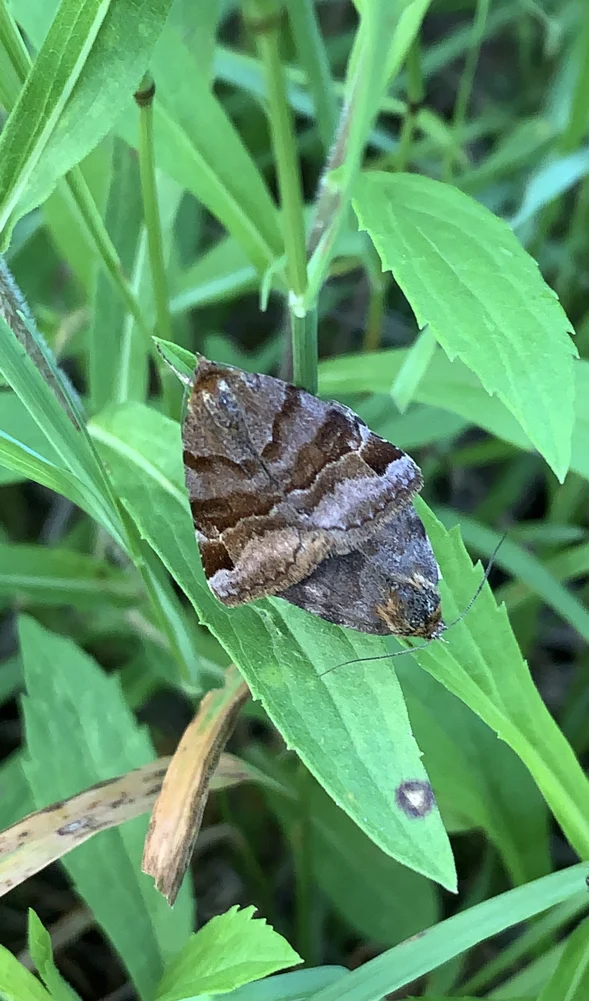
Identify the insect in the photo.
Euclidia glyphica
